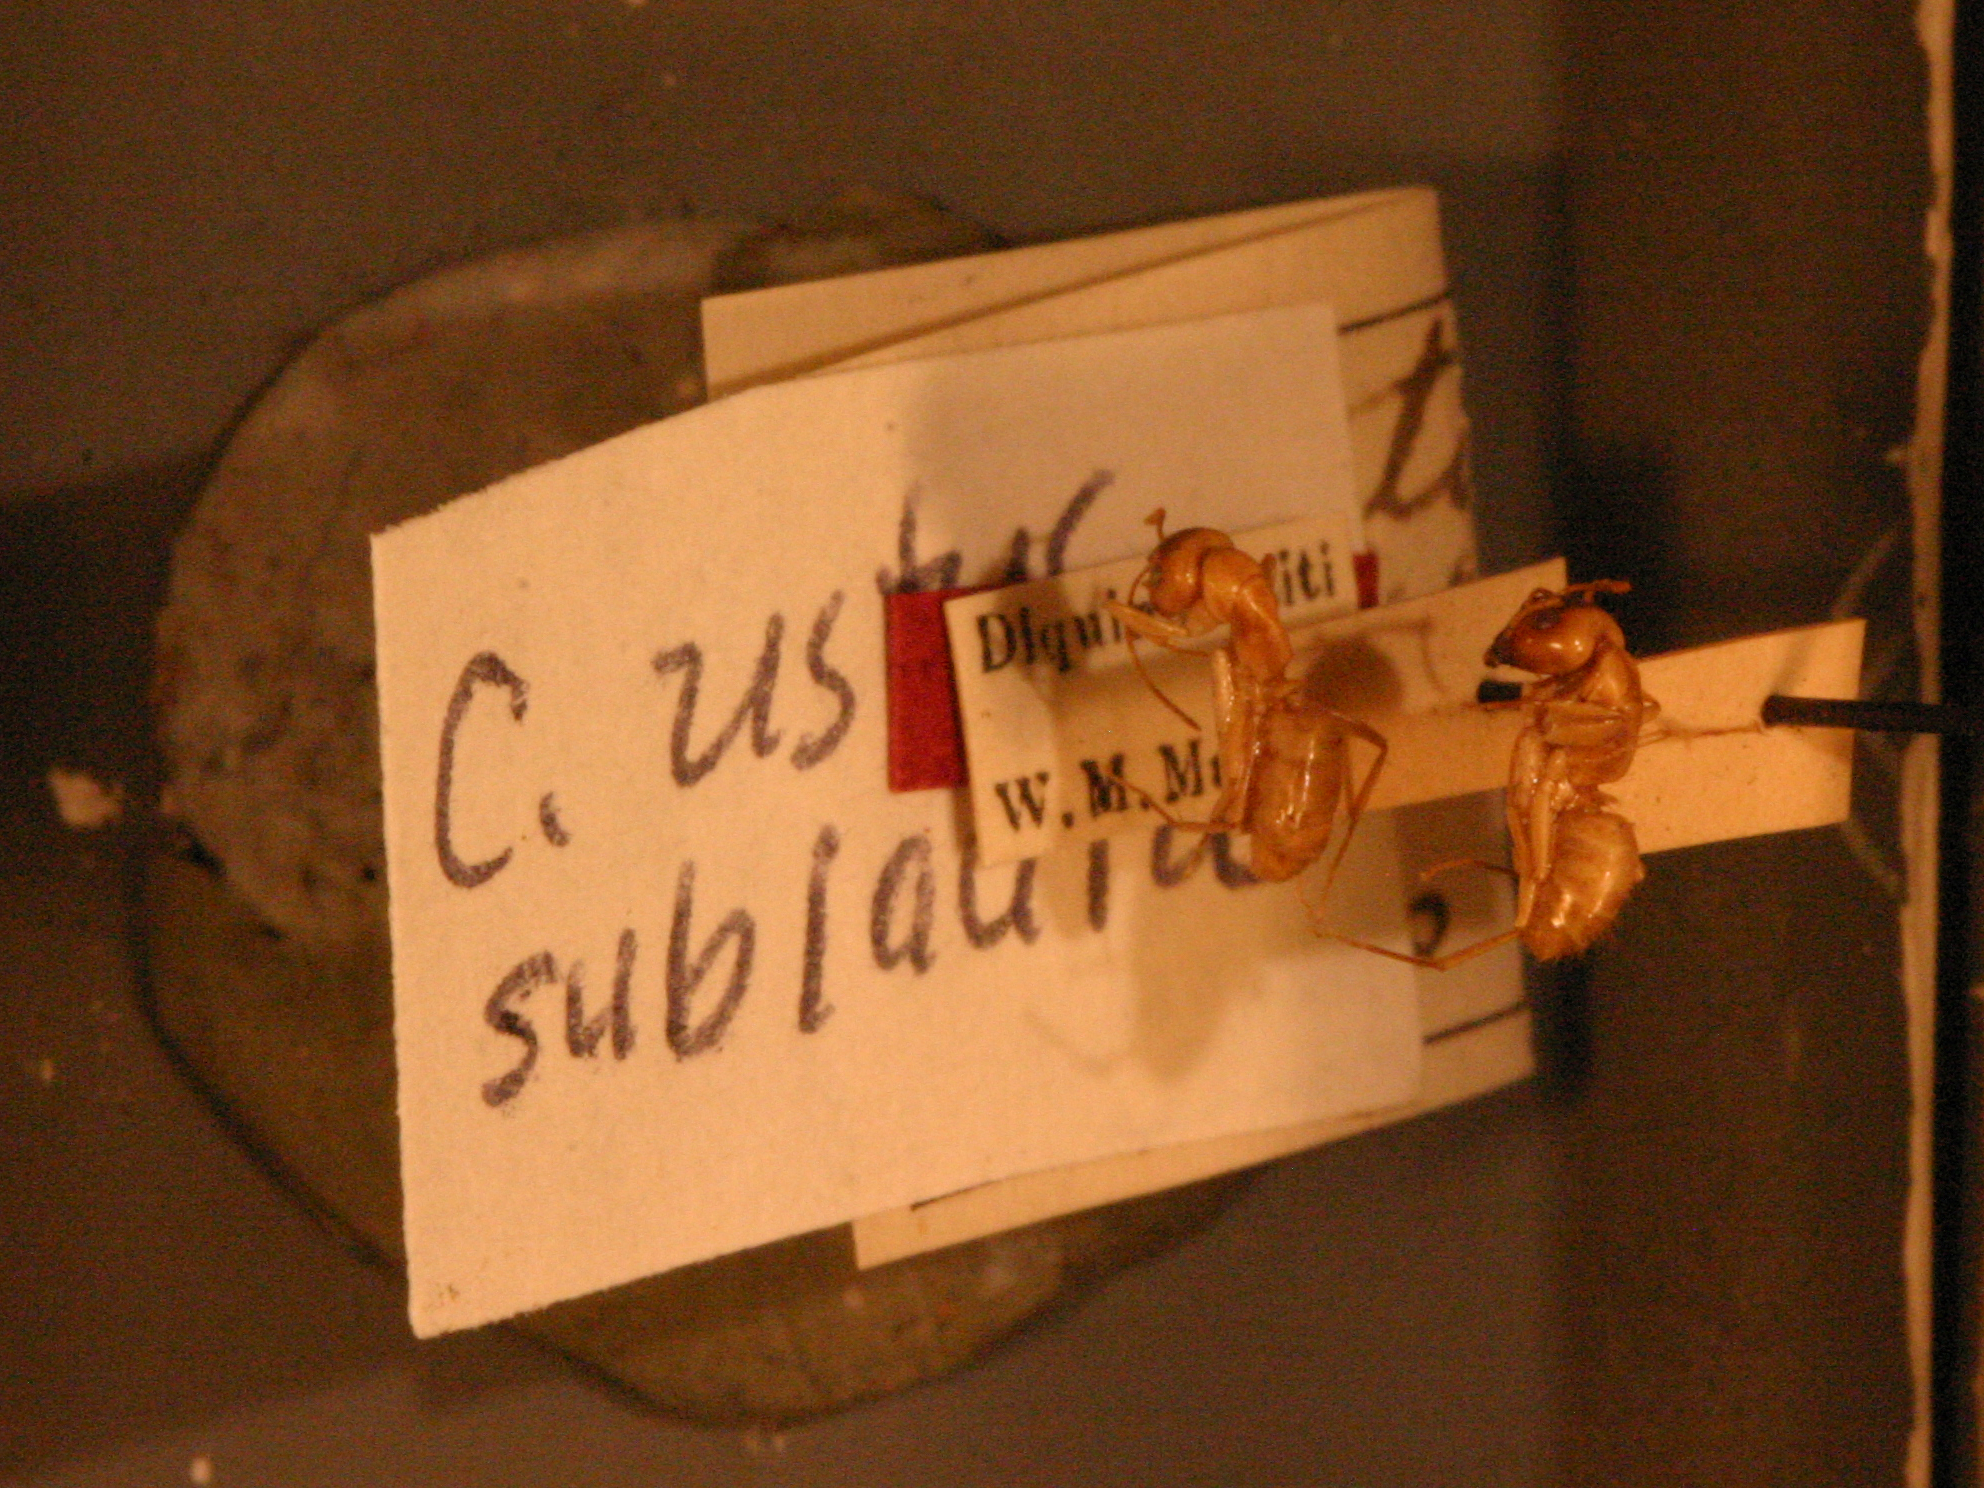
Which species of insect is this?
Camponotus ustus
